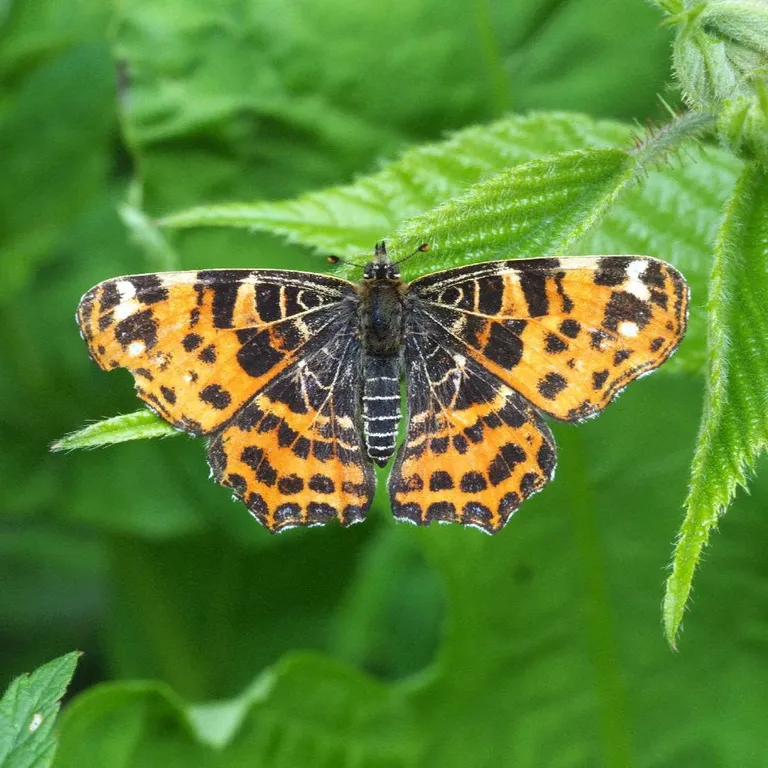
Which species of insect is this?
Araschnia levana
